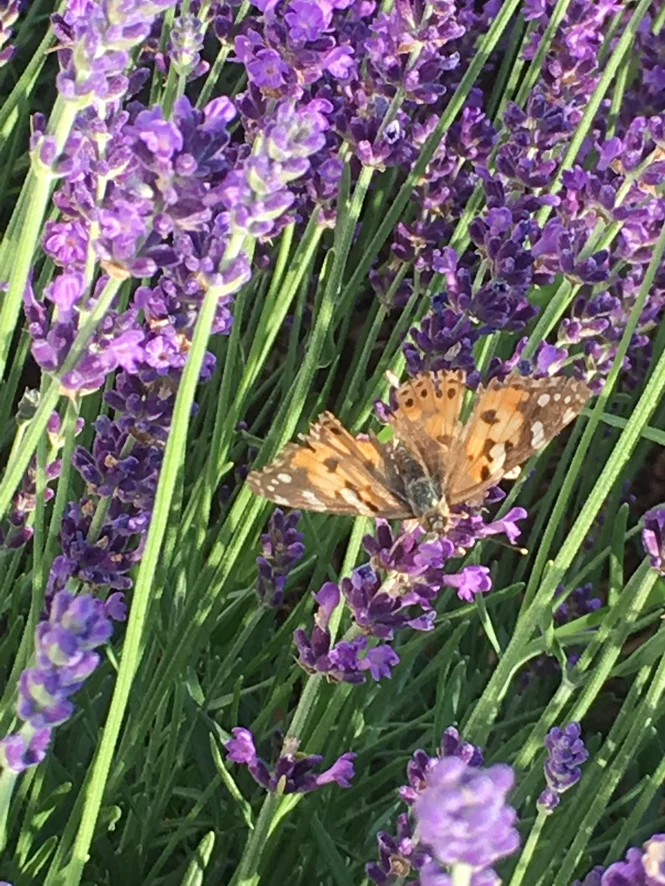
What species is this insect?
Vanessa cardui
